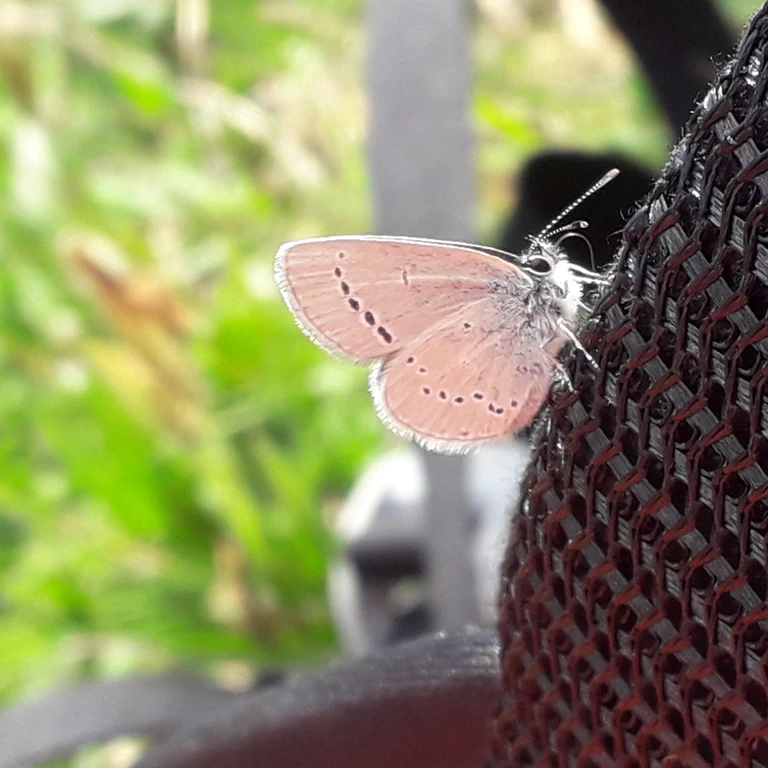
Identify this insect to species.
Cupido minimus
